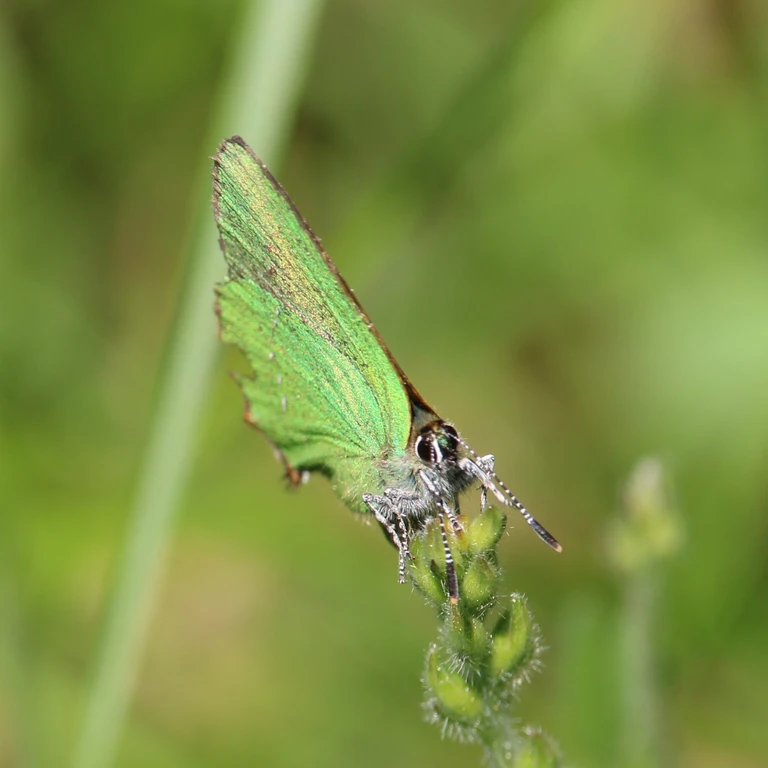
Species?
Callophrys rubi
